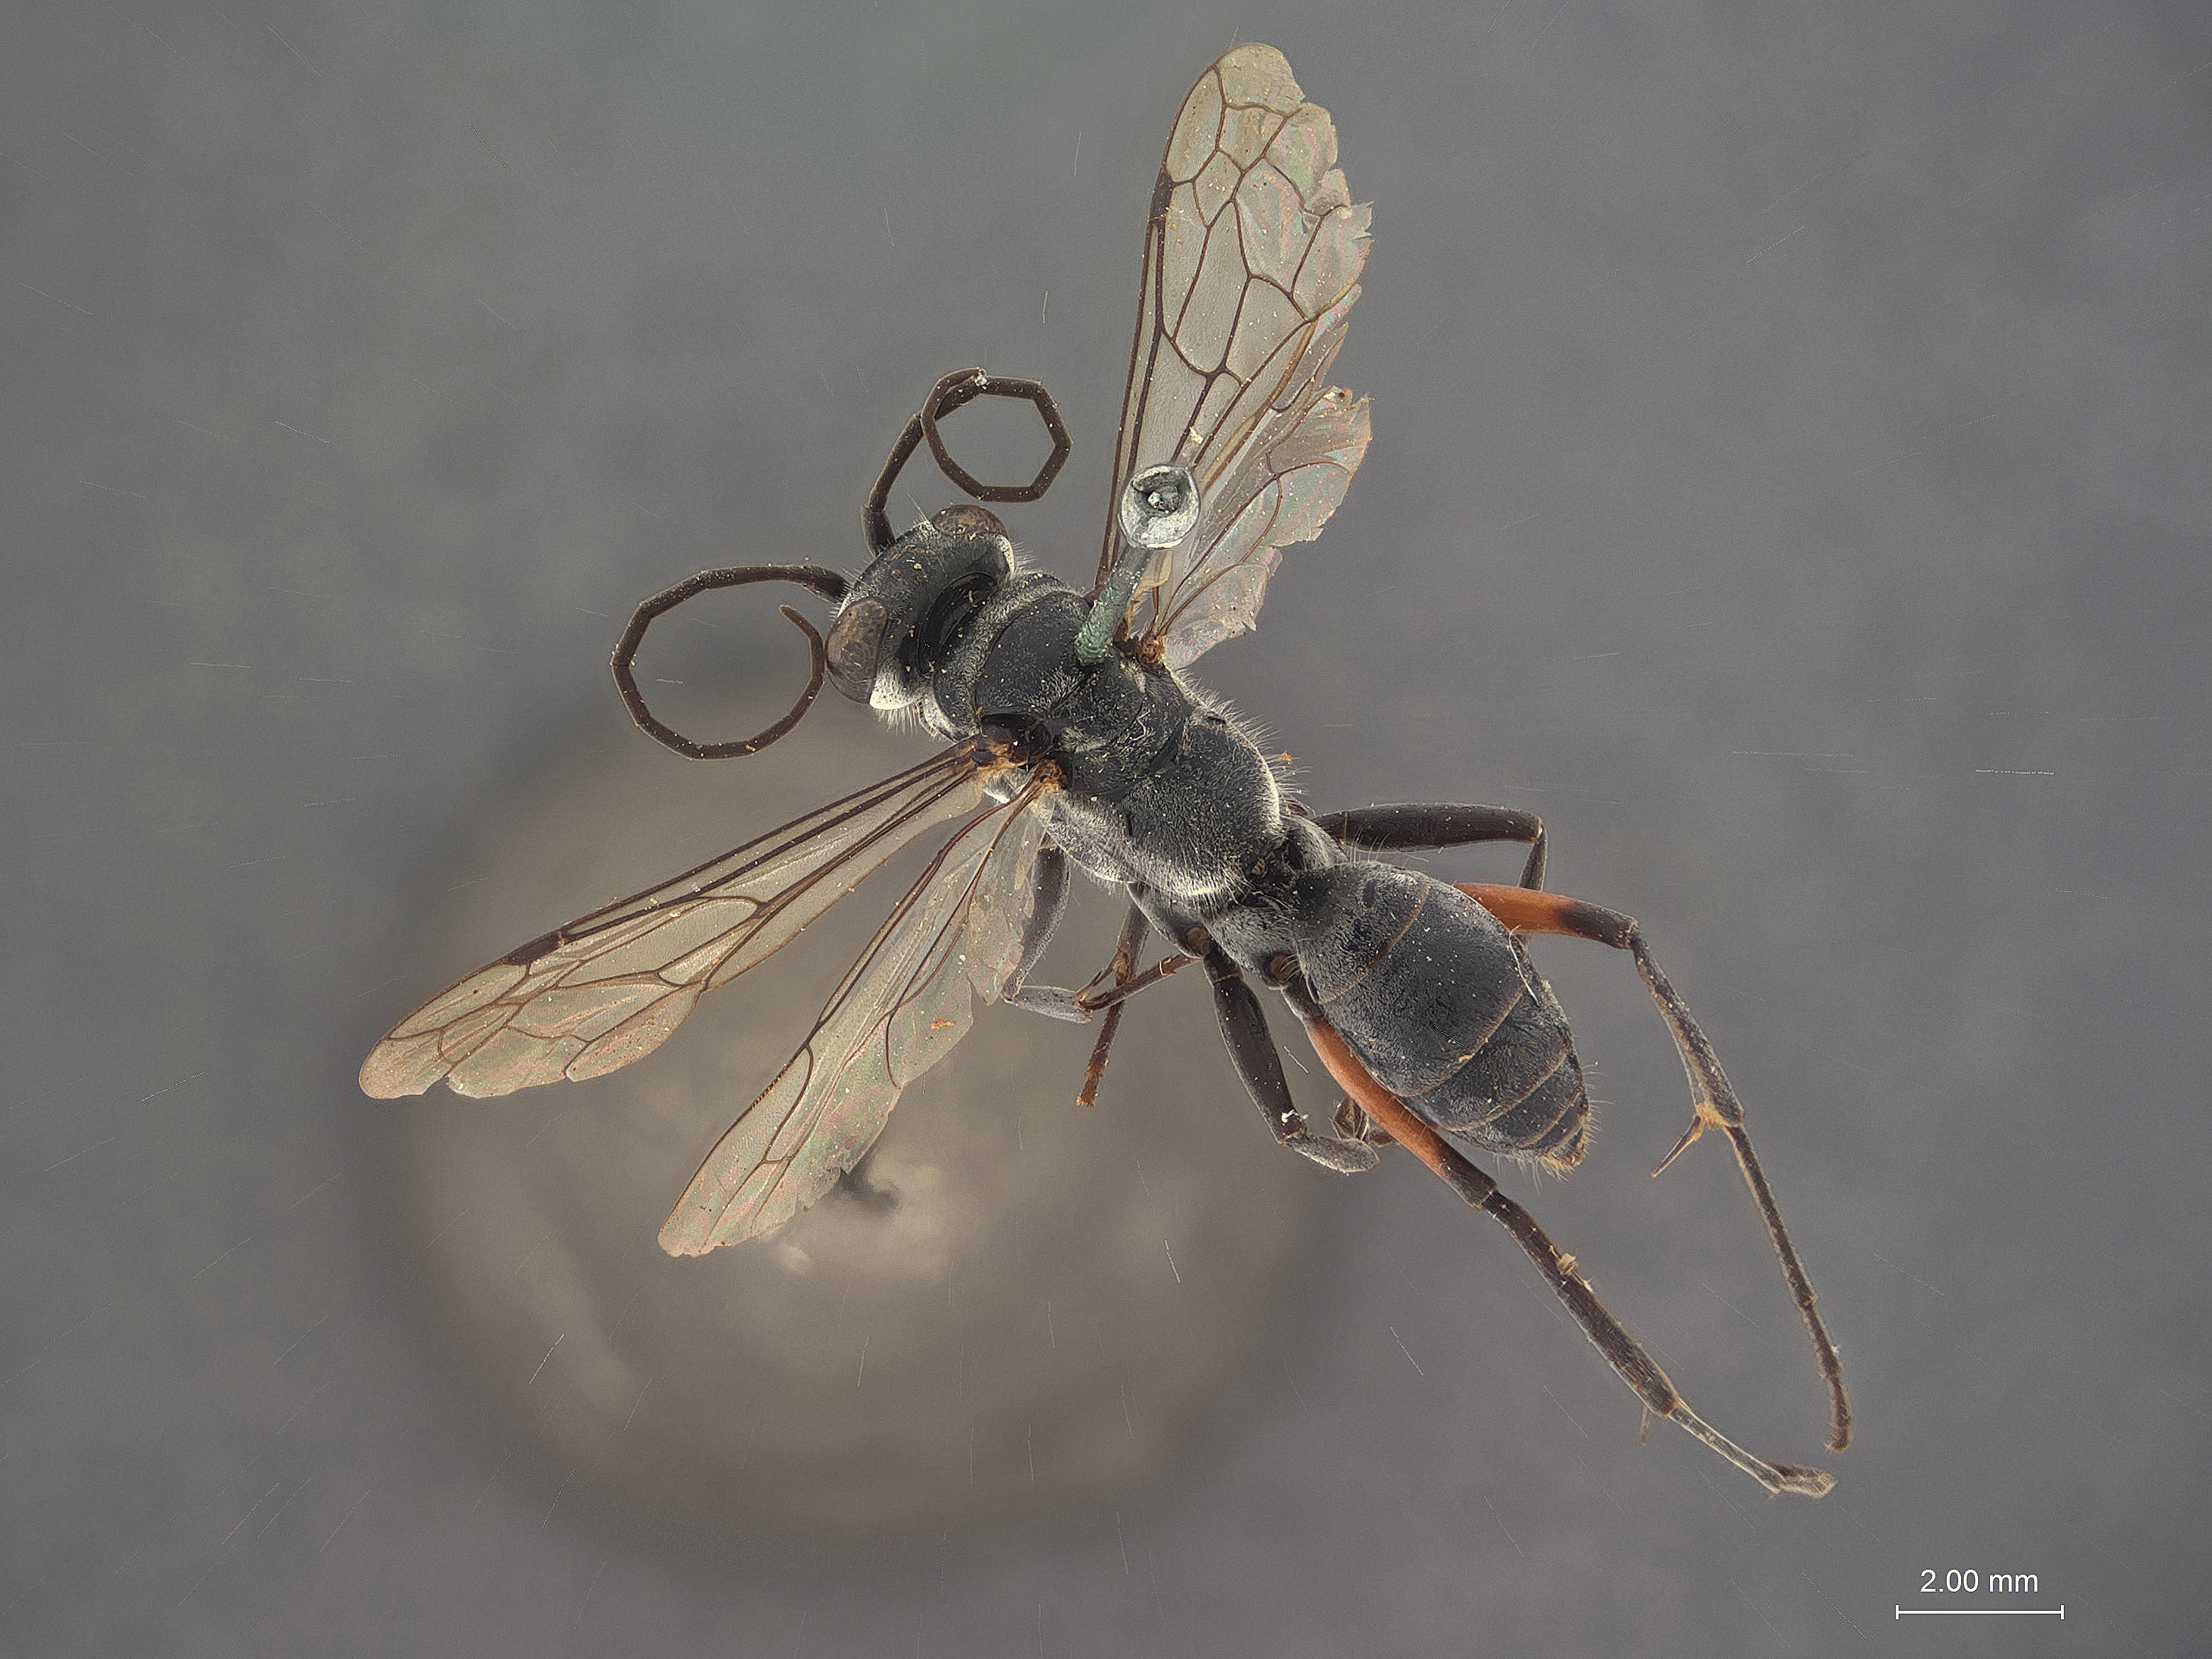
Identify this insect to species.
Pseudagenia persephone
